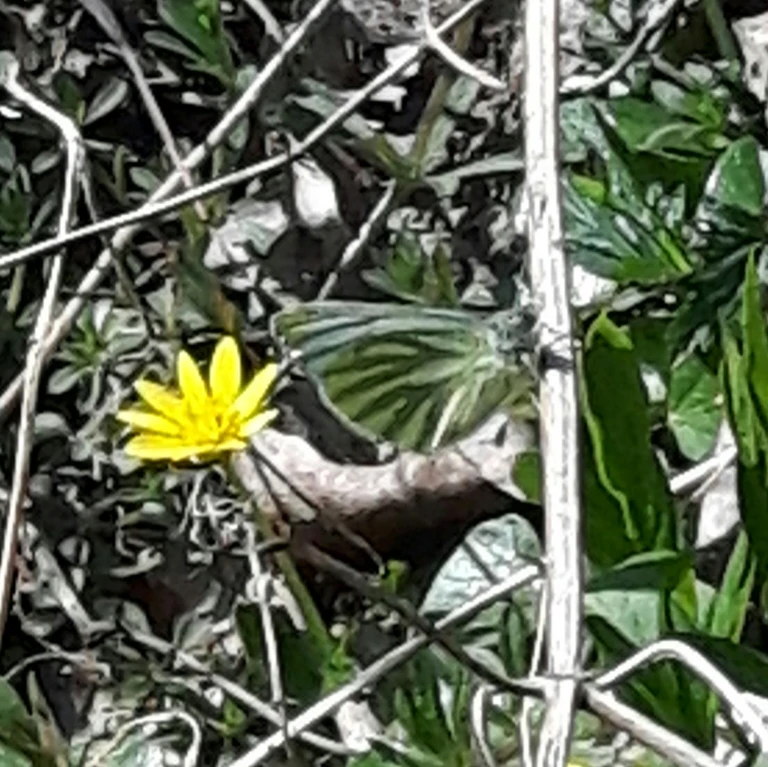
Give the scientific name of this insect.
Pieris napi
